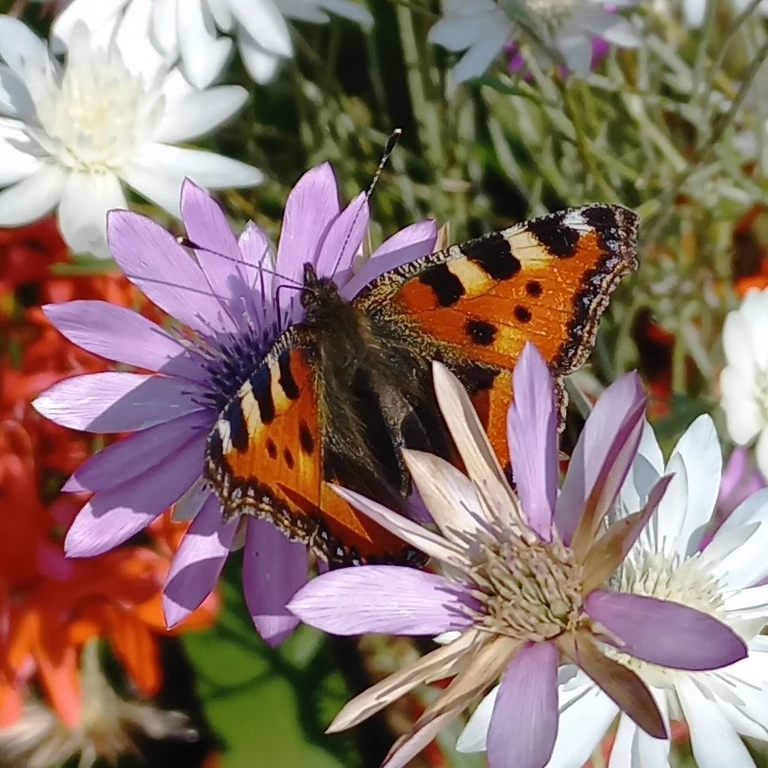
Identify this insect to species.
Aglais urticae
